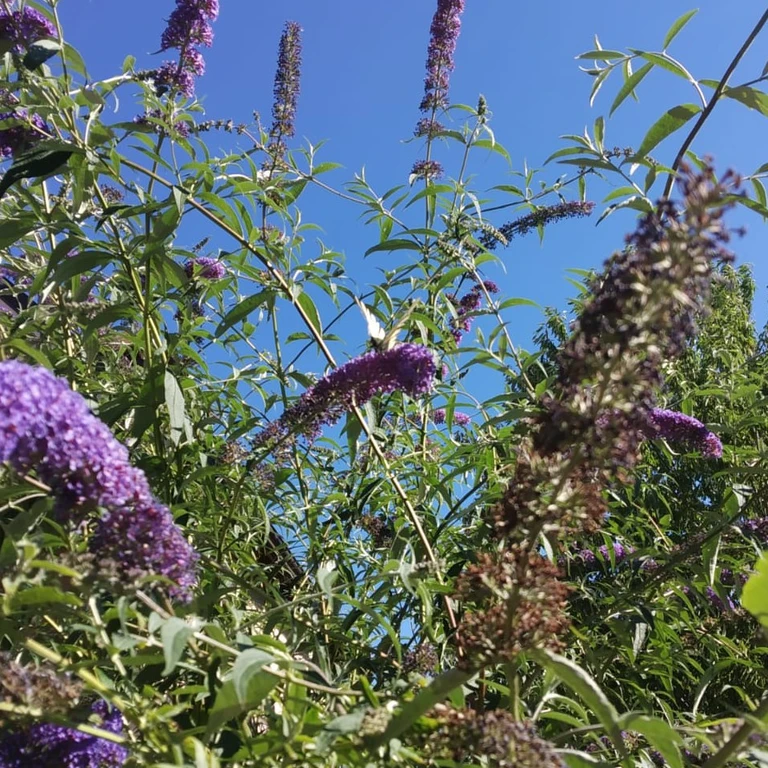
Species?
Iphiclides podalirius
